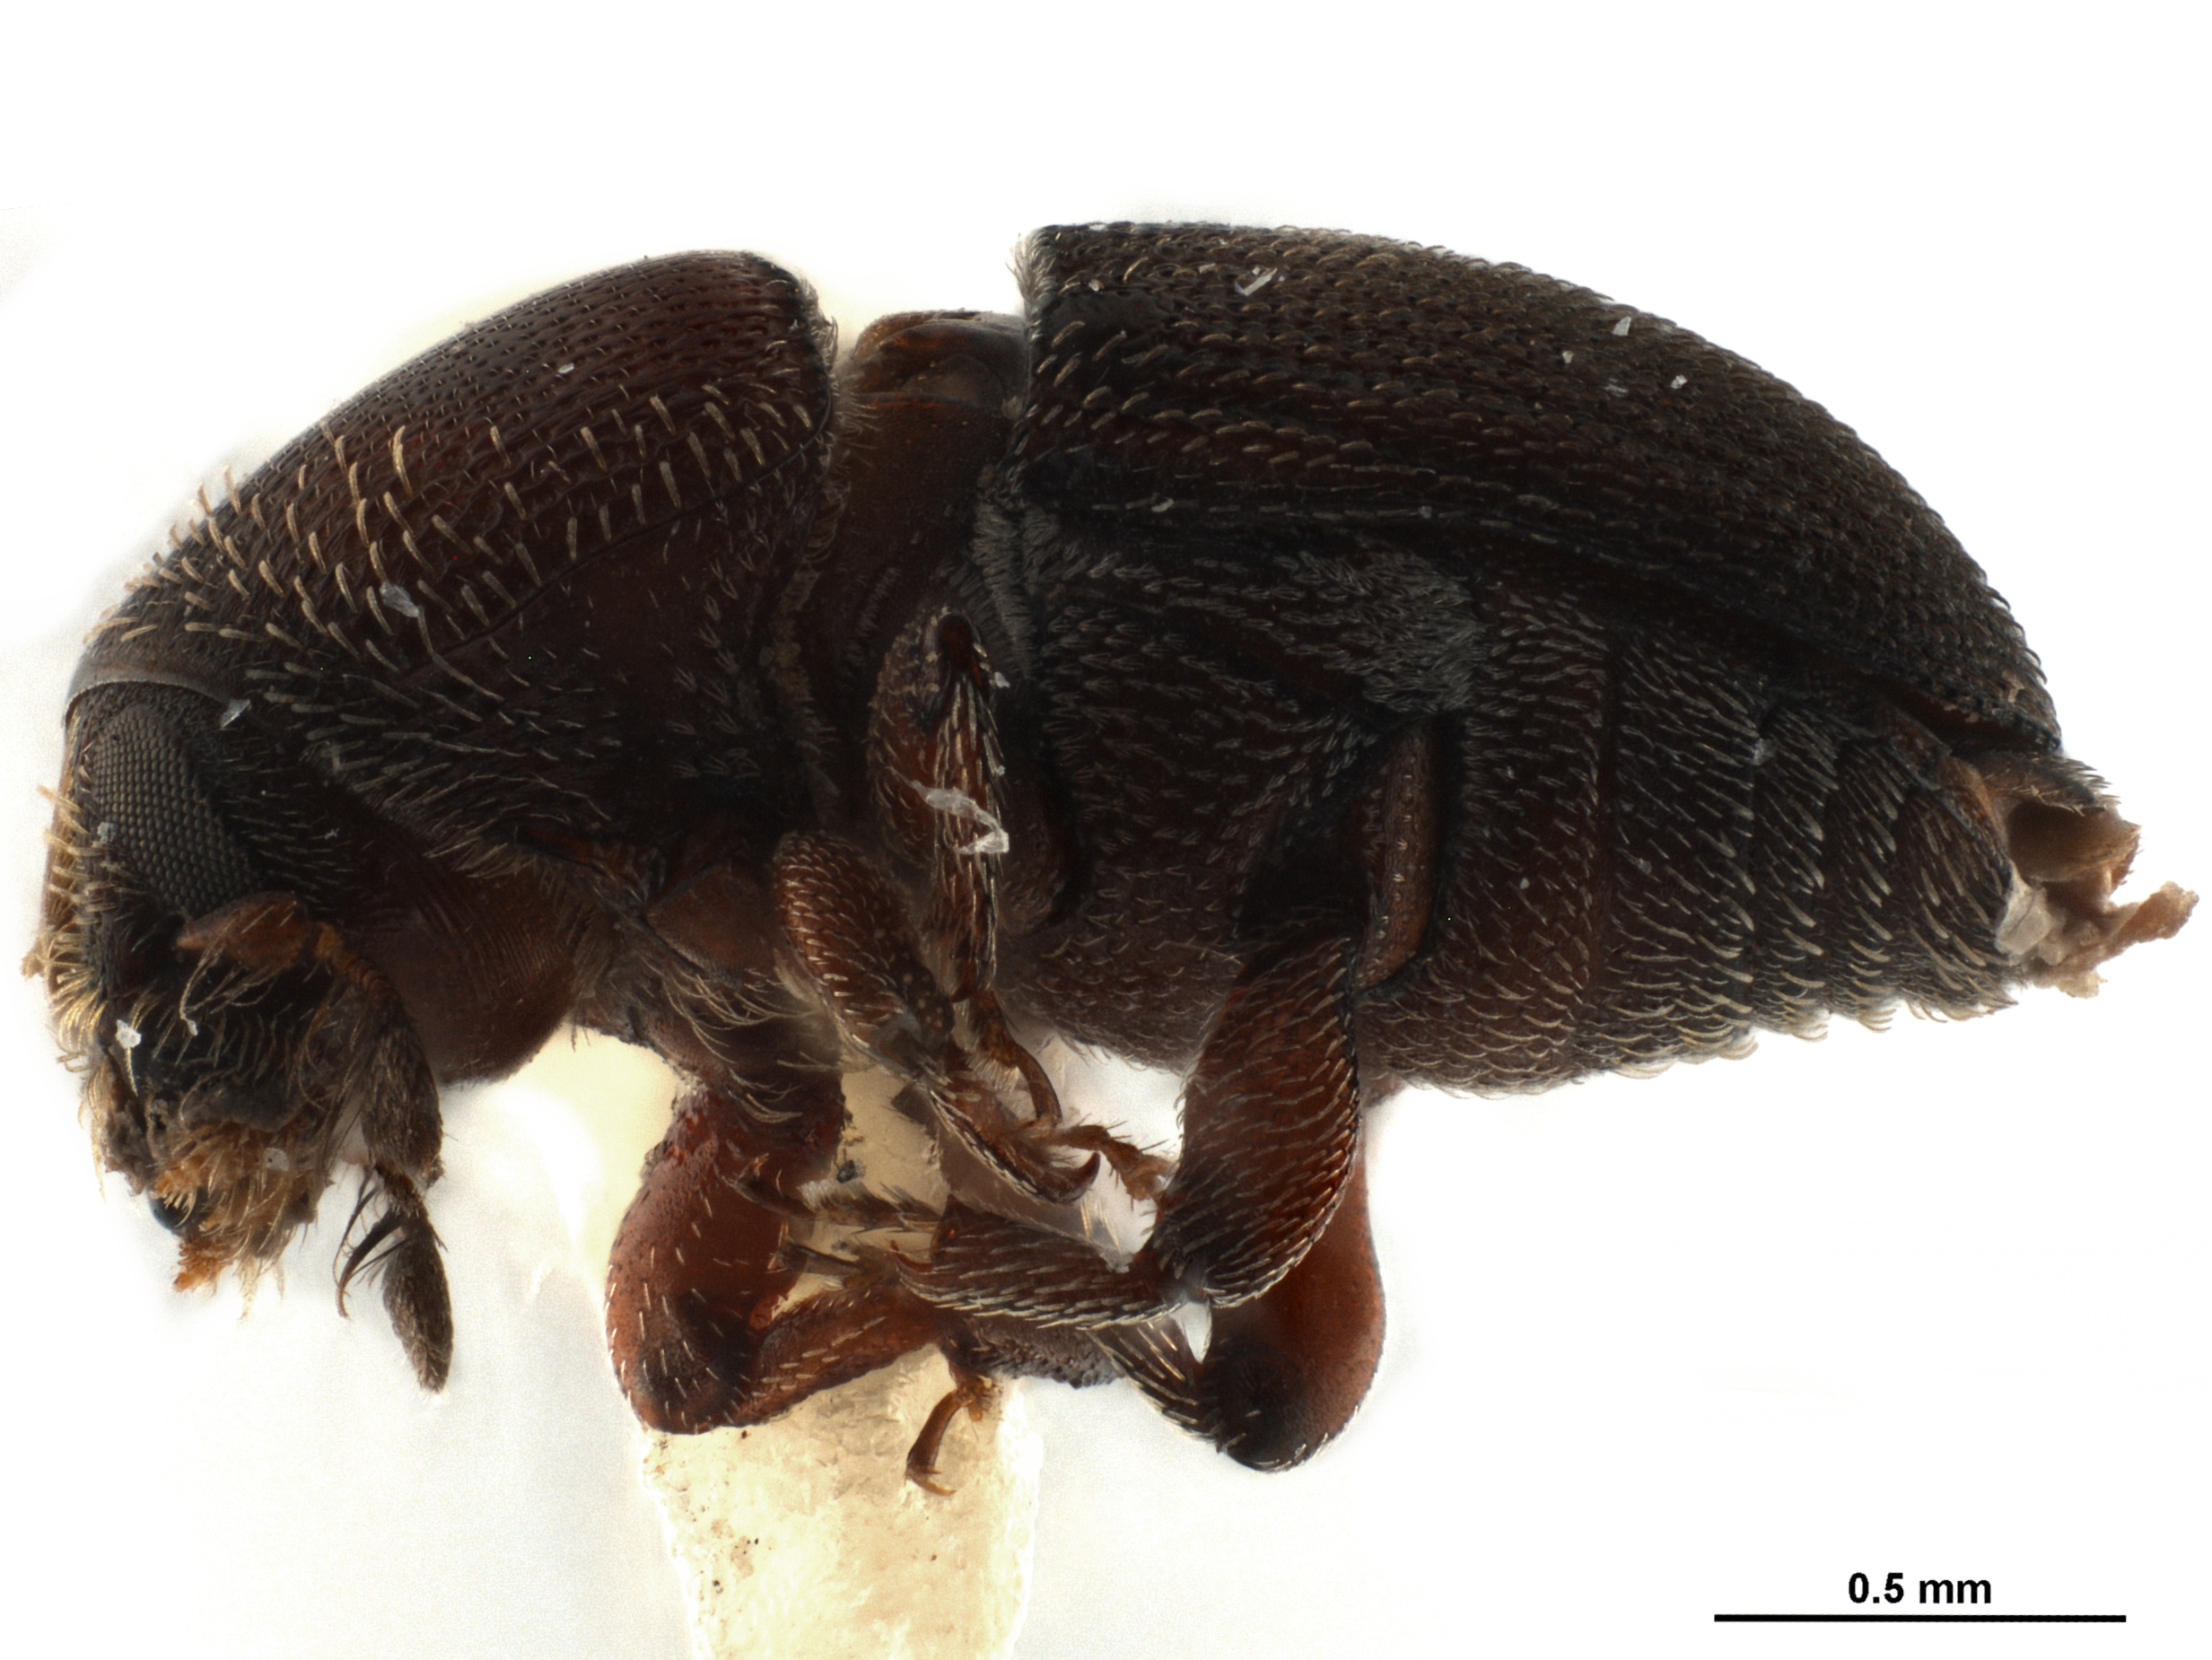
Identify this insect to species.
Cnemonyx protivorus
